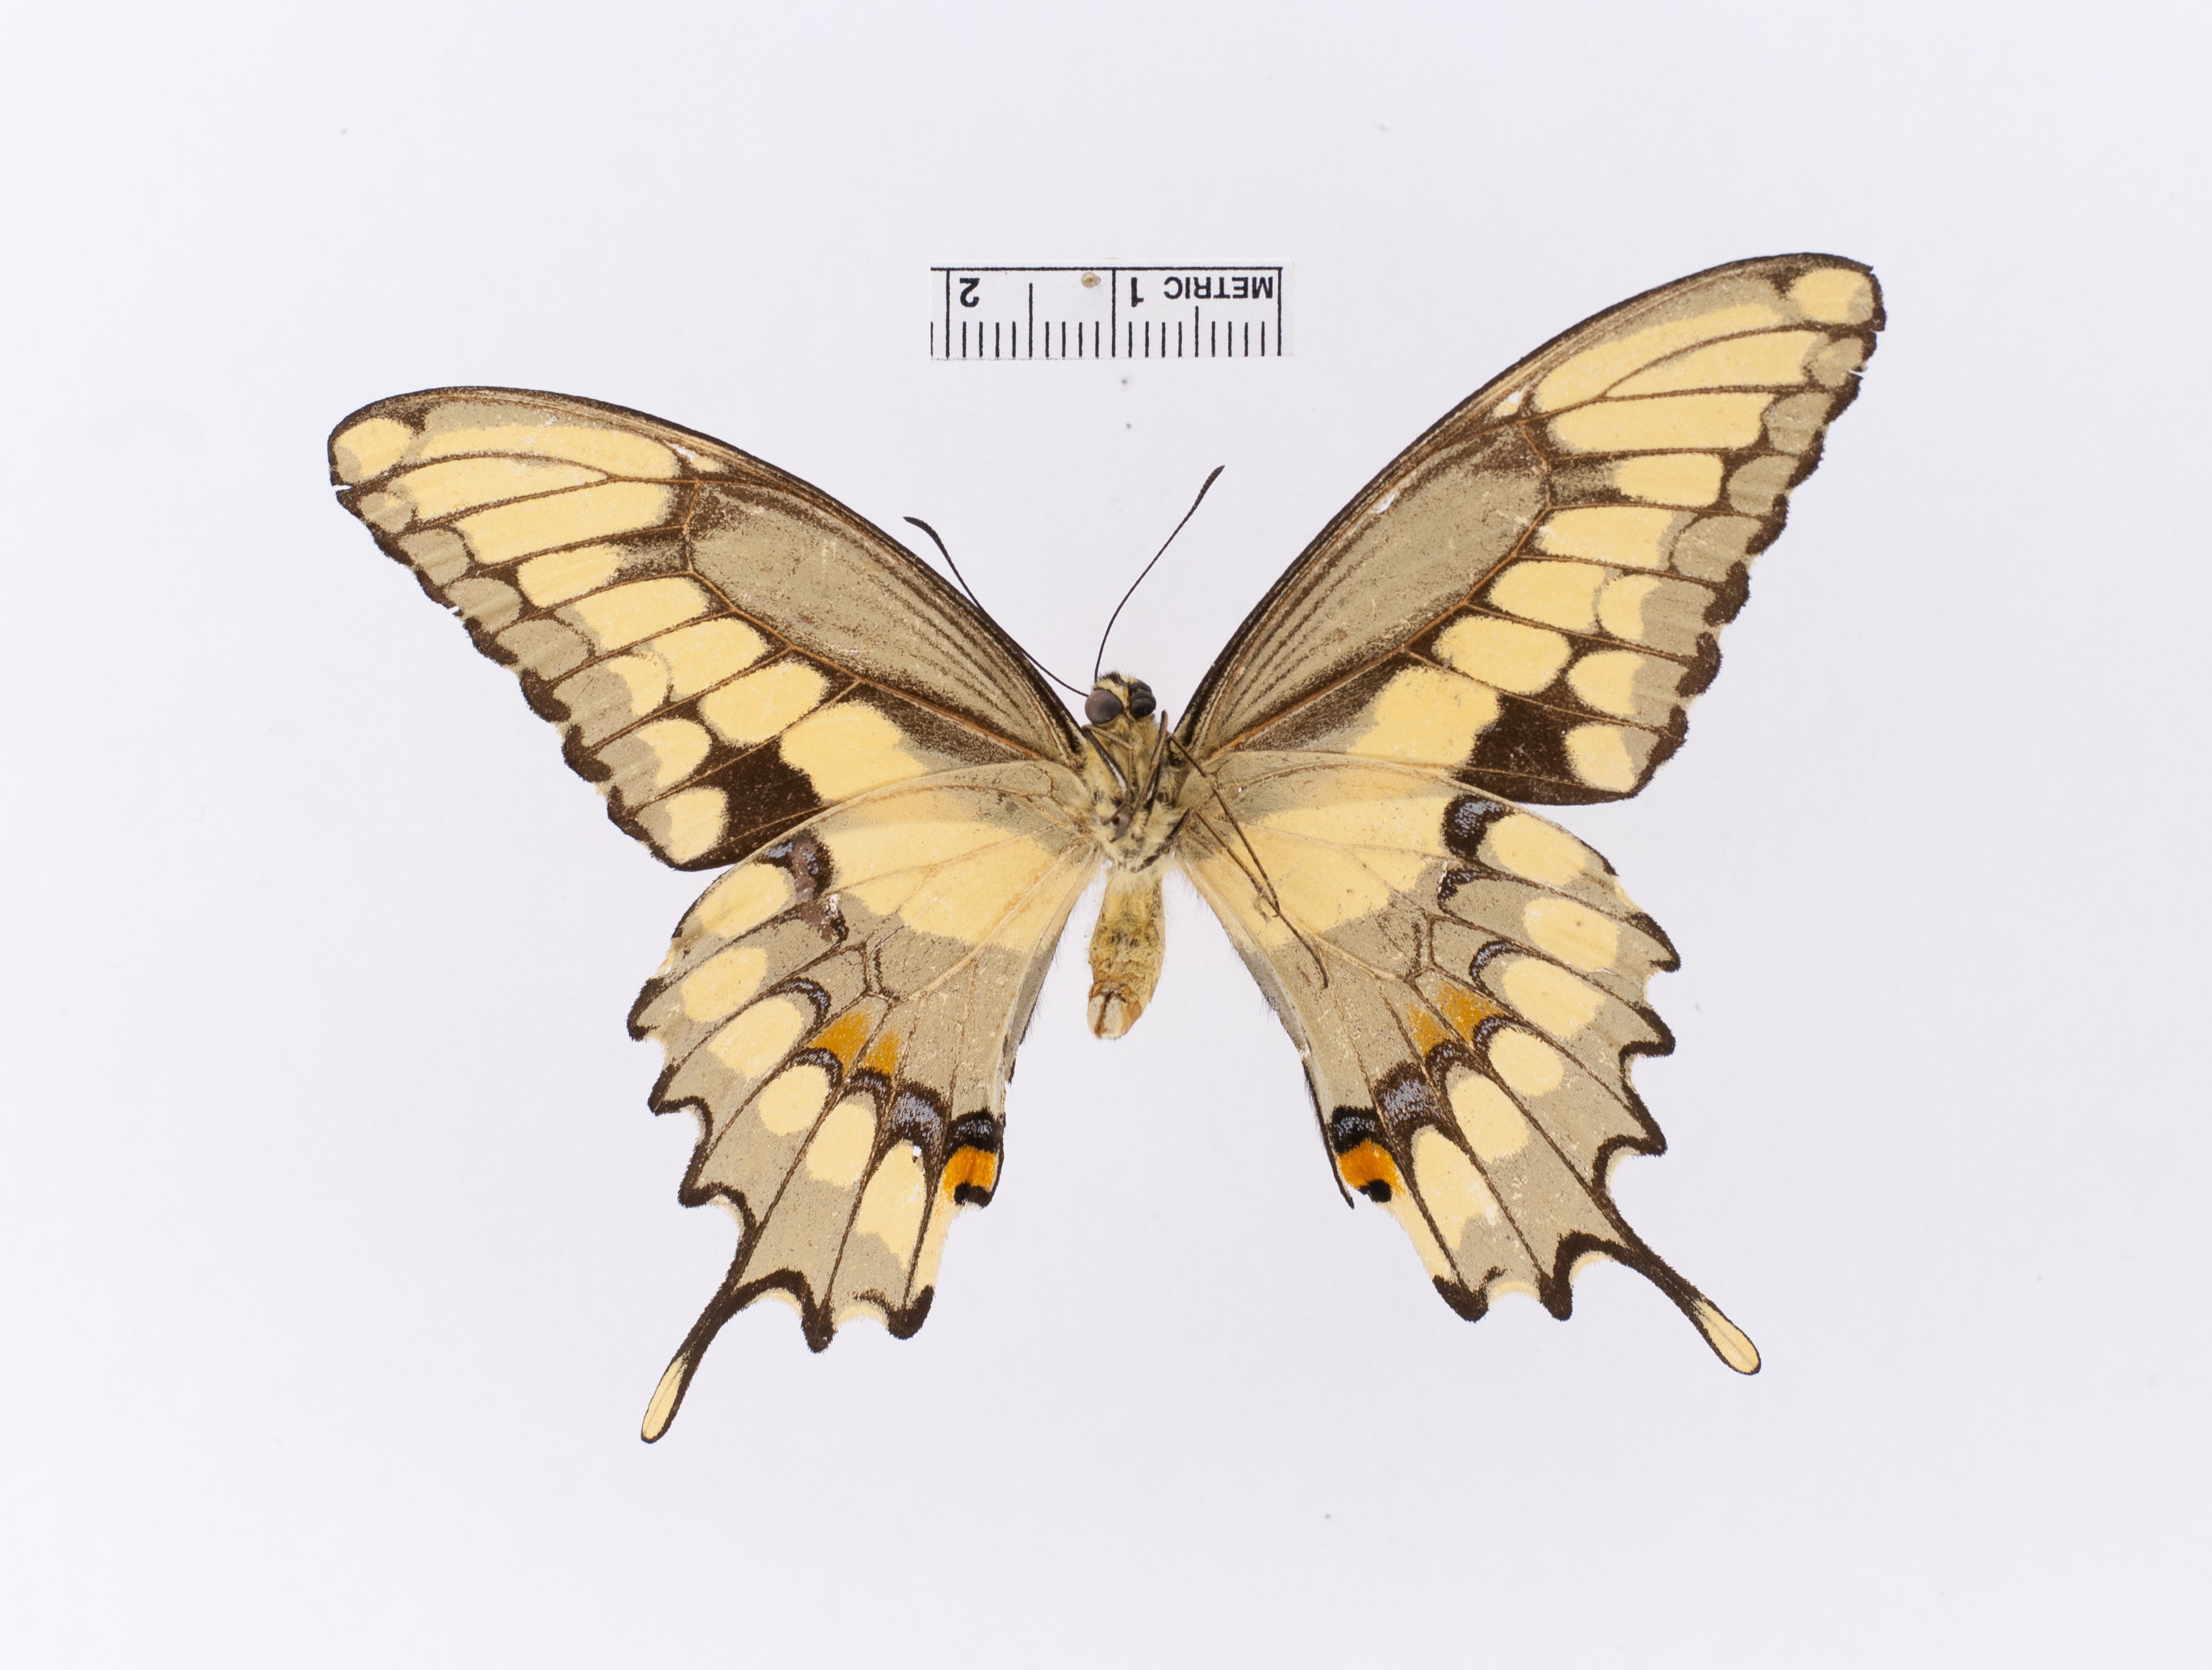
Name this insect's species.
Papilio cresphontes
